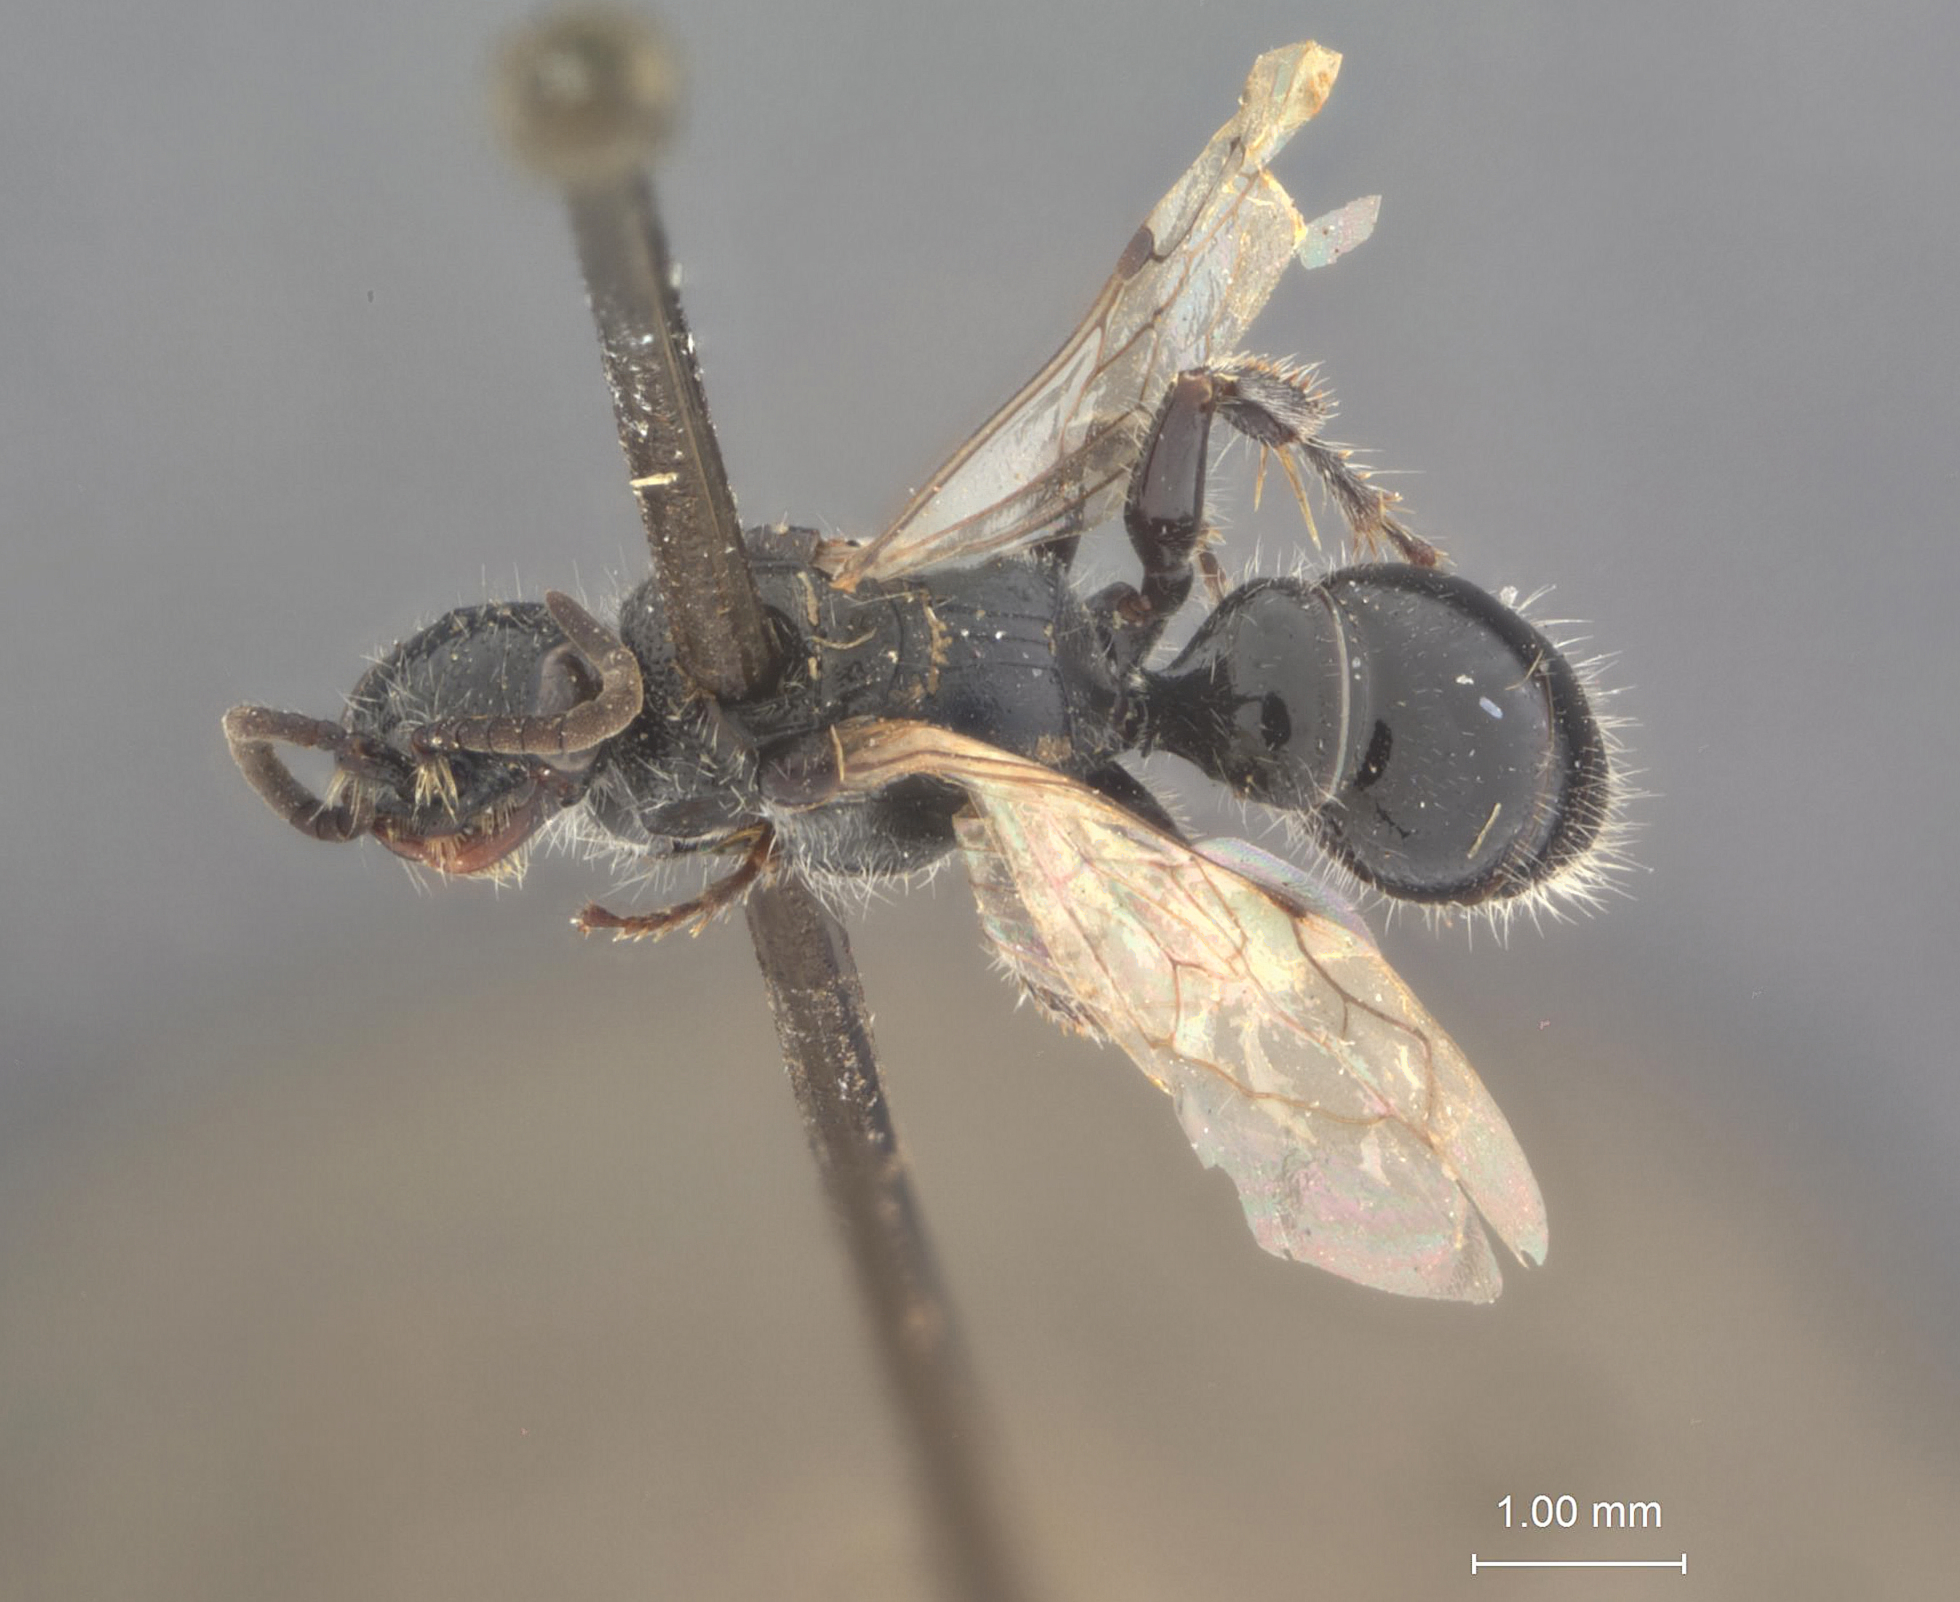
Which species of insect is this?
Tiphia mexiana
